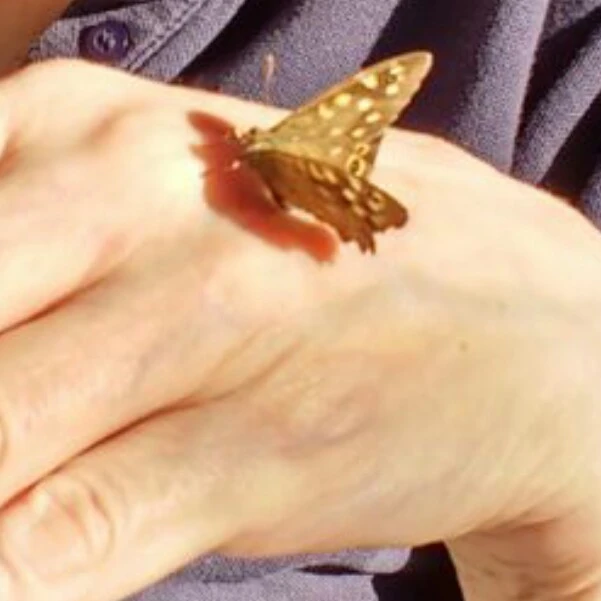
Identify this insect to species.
Pararge aegeria
